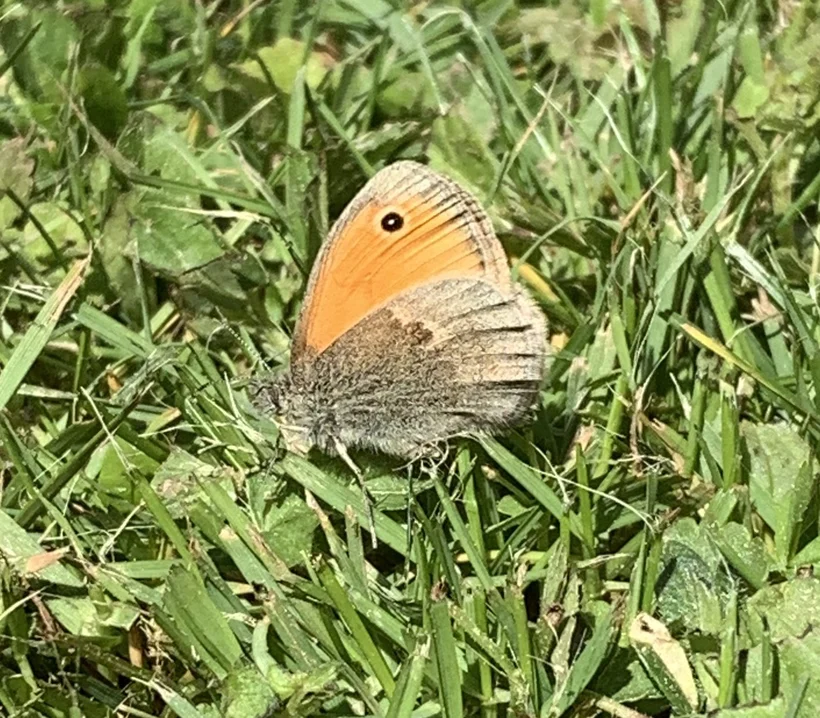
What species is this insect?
Coenonympha pamphilus
